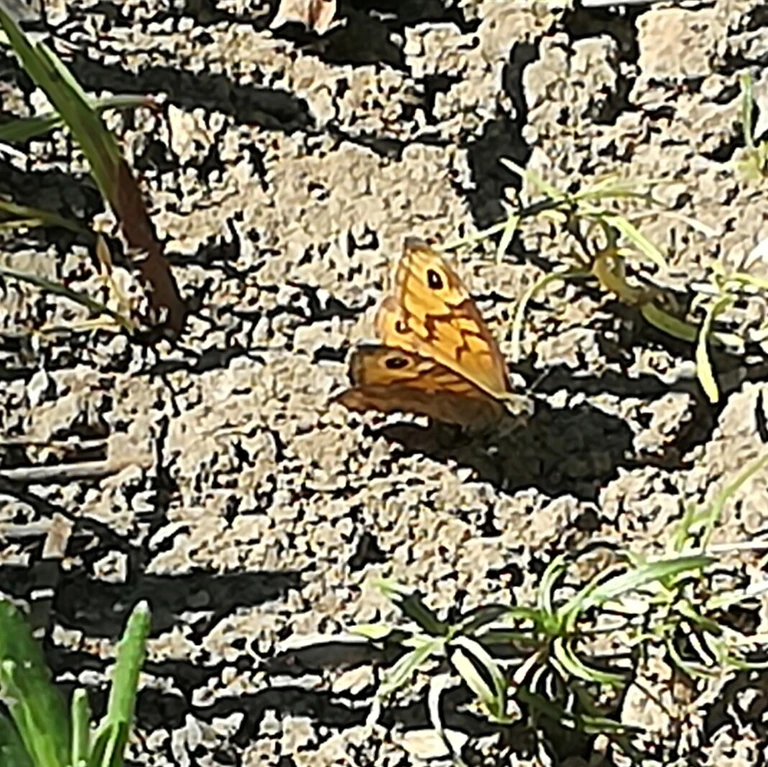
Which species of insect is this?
Lasiommata megera (also Pararge megera)
